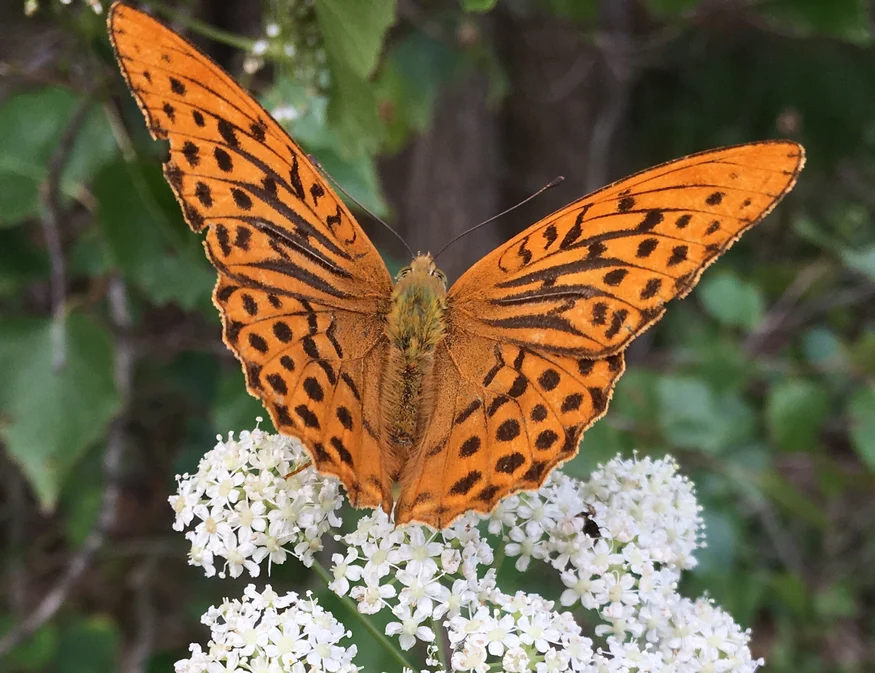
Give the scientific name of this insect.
Argynnis paphia
